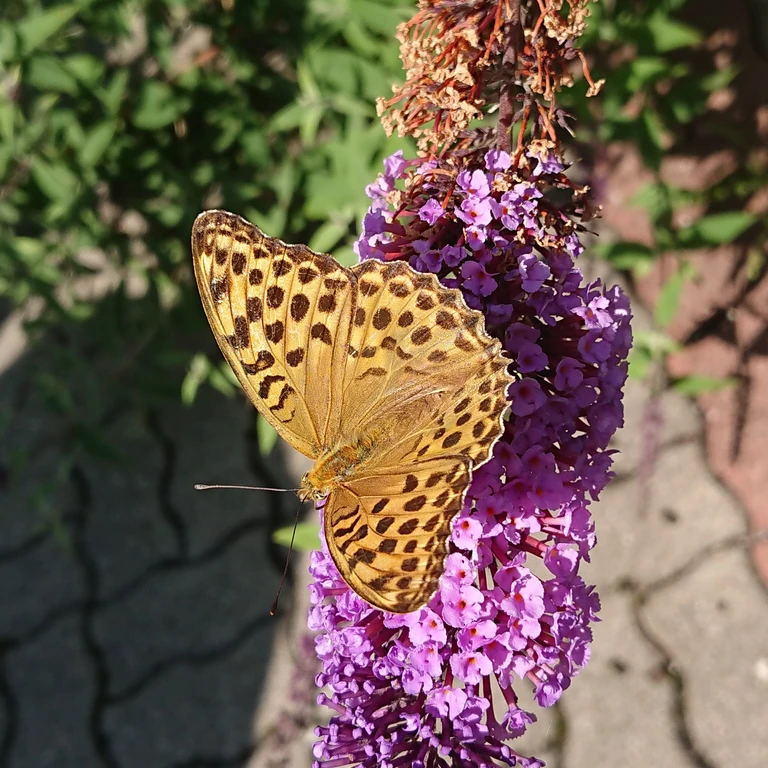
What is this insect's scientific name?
Argynnis paphia
